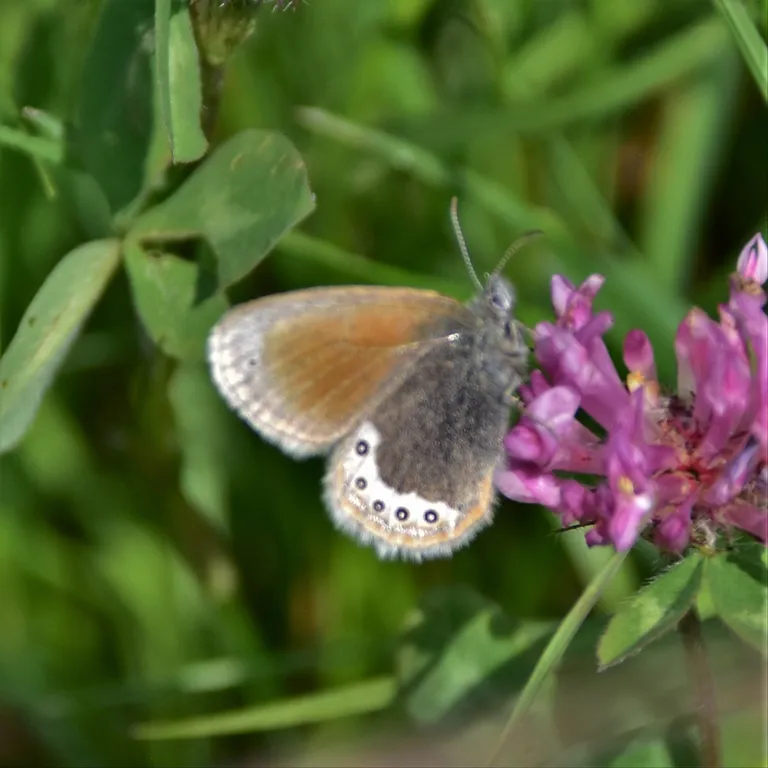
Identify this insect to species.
Coenonympha gardetta
